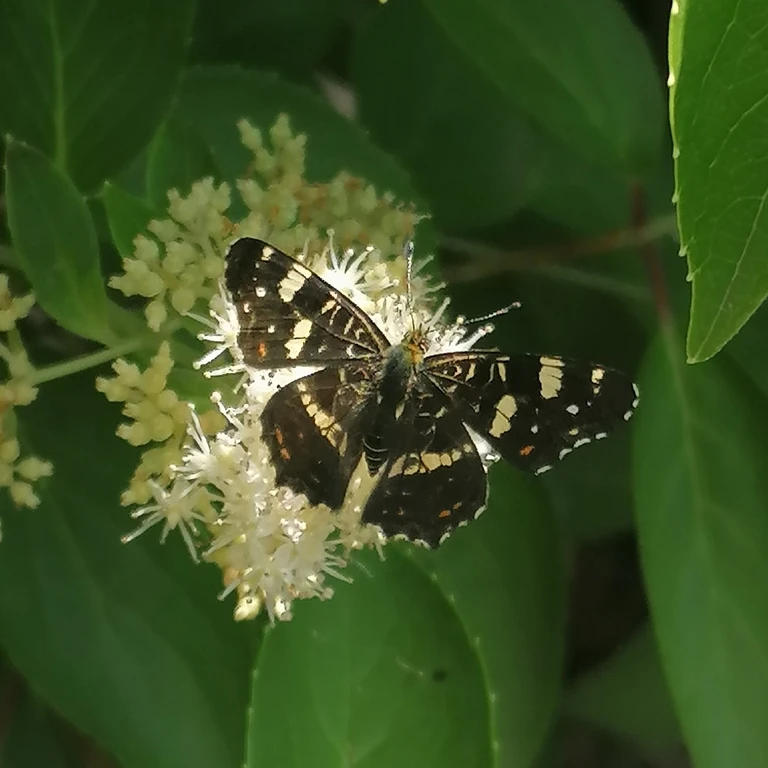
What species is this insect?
Araschnia levana
